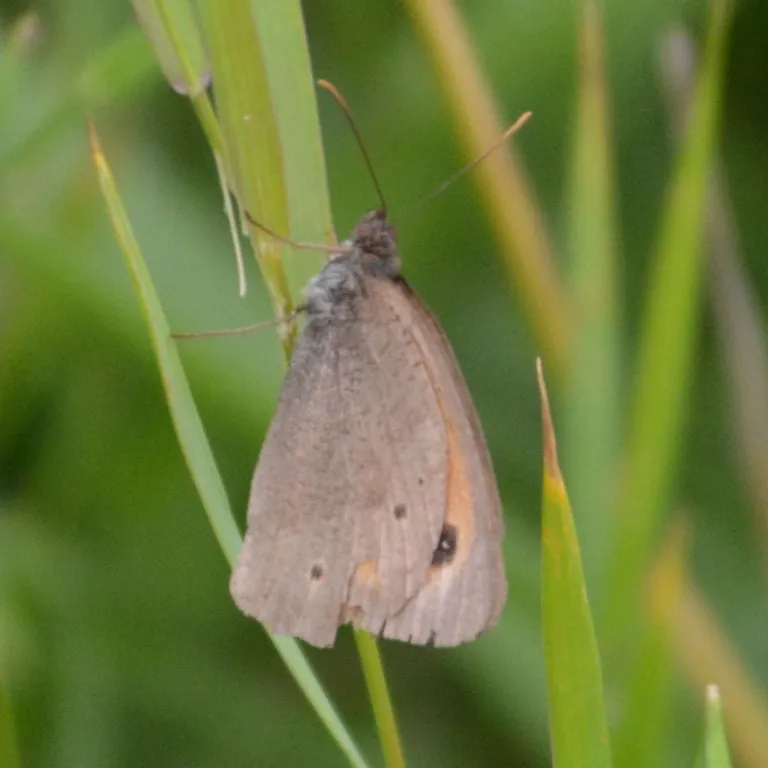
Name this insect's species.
Maniola jurtina
